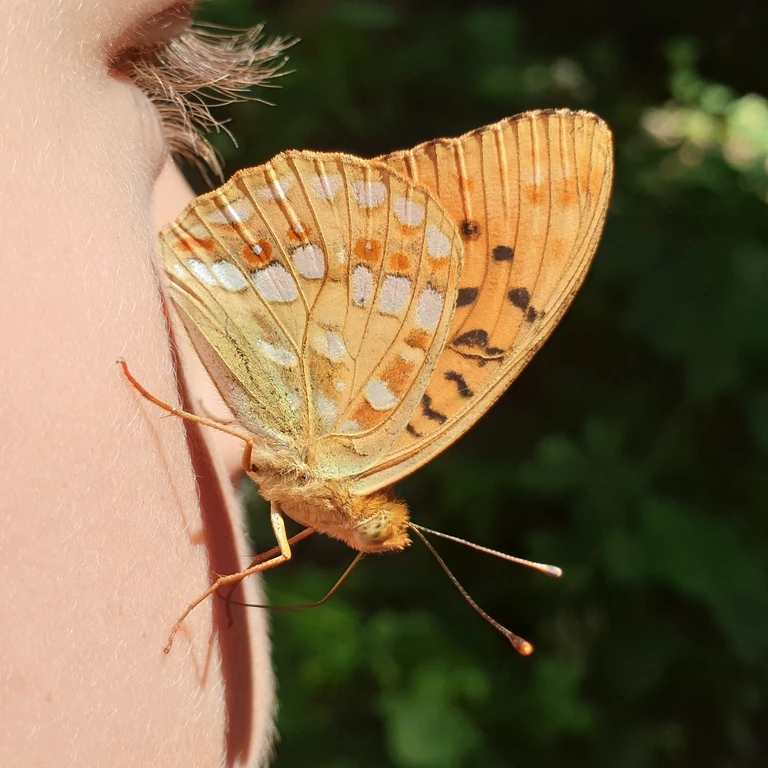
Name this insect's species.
Fabriciana adippe
